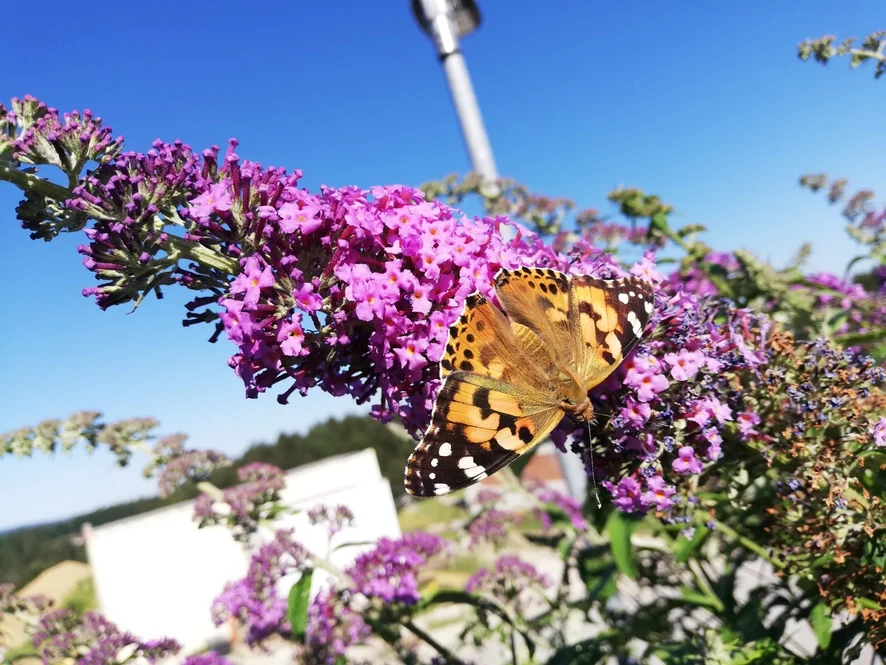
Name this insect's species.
Vanessa cardui
